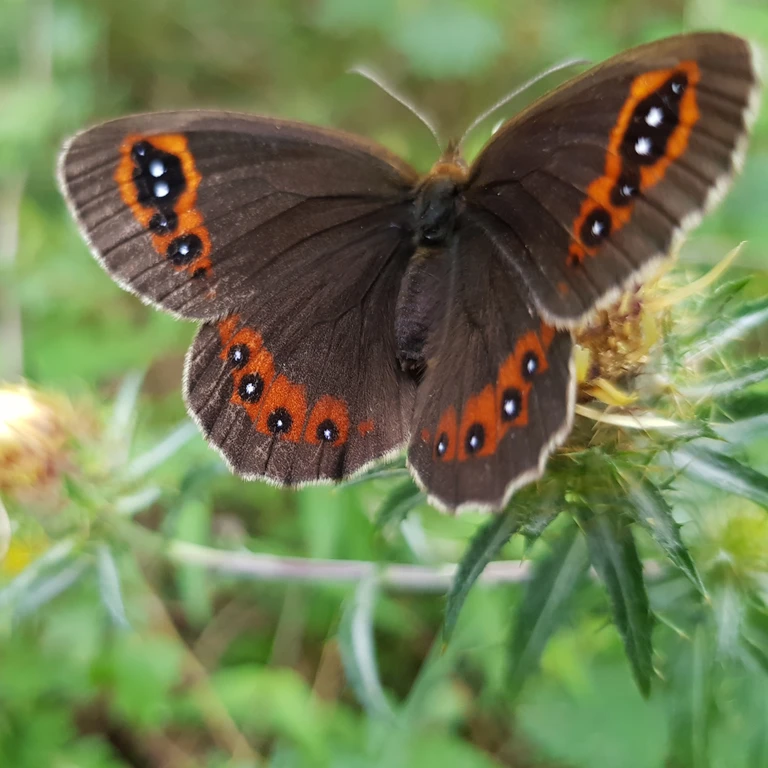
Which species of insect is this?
Erebia aethiops
